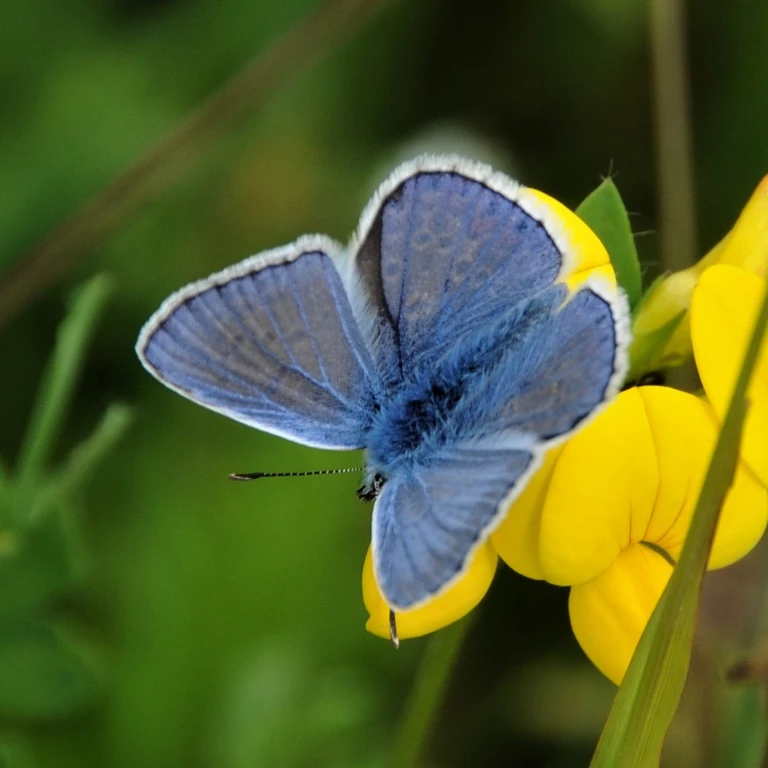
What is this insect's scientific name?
Polyommatus icarus
